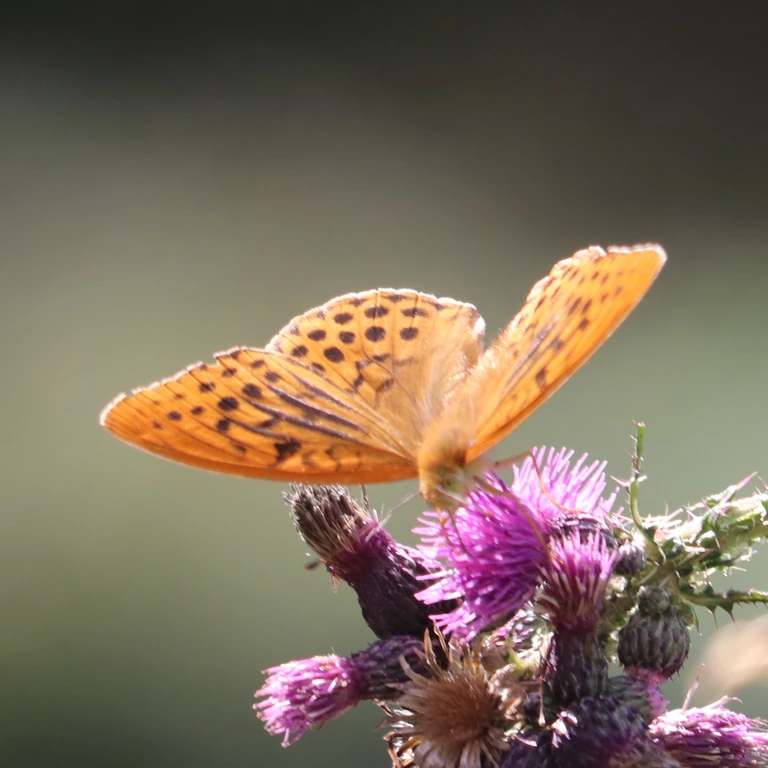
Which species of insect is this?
Argynnis paphia
